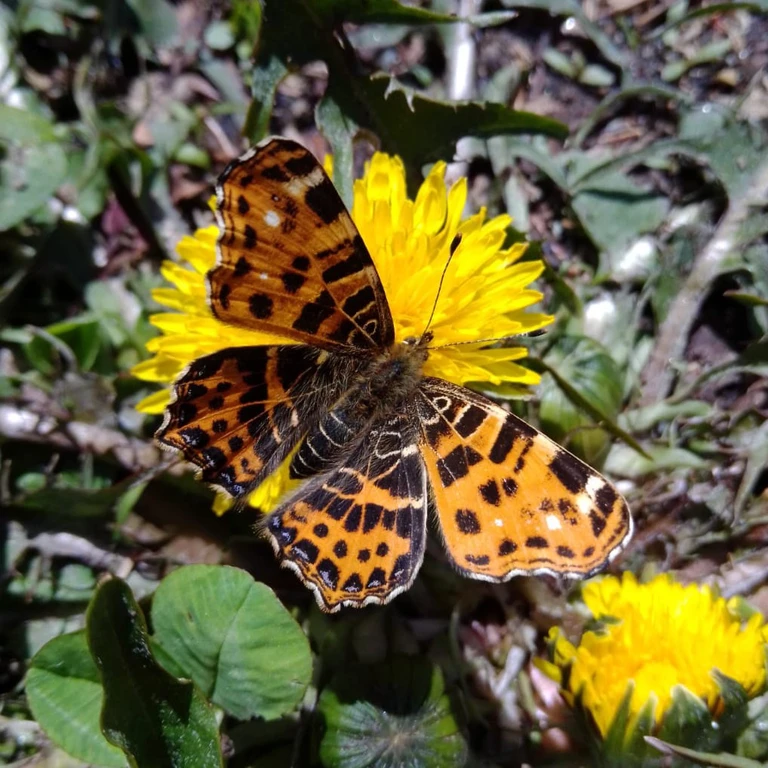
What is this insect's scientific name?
Araschnia levana
